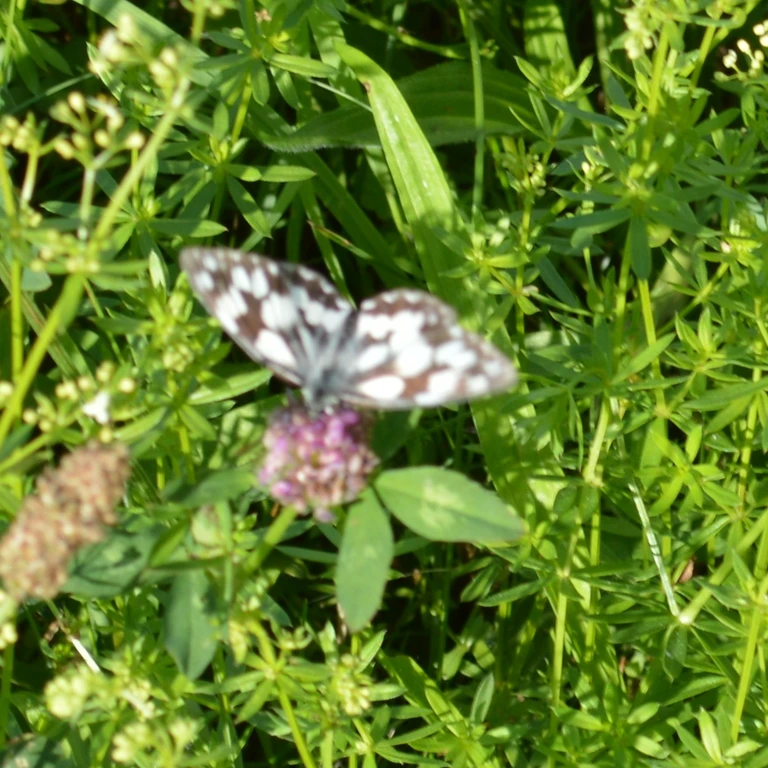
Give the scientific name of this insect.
Melanargia galathea
